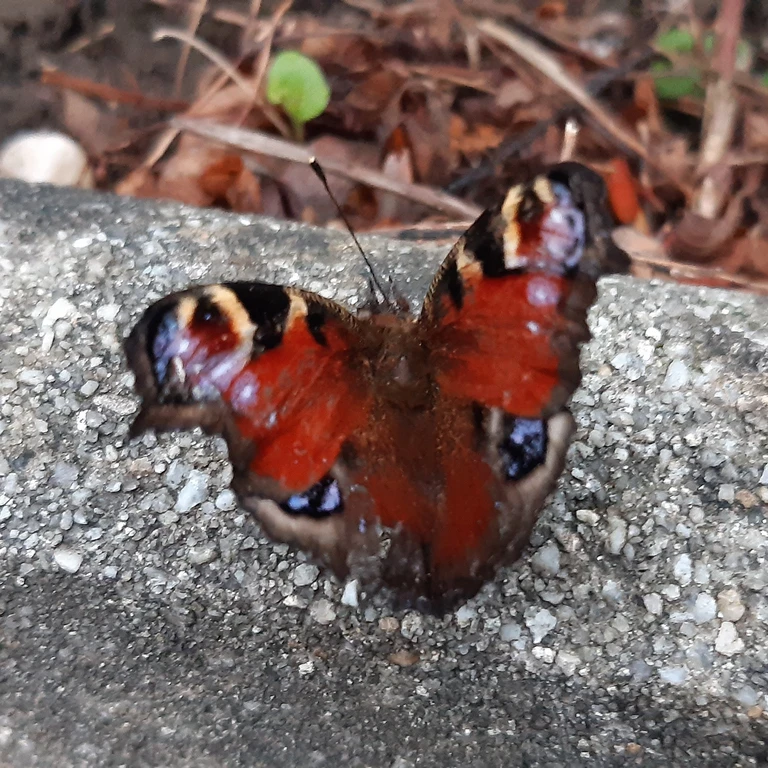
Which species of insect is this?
Aglais io
